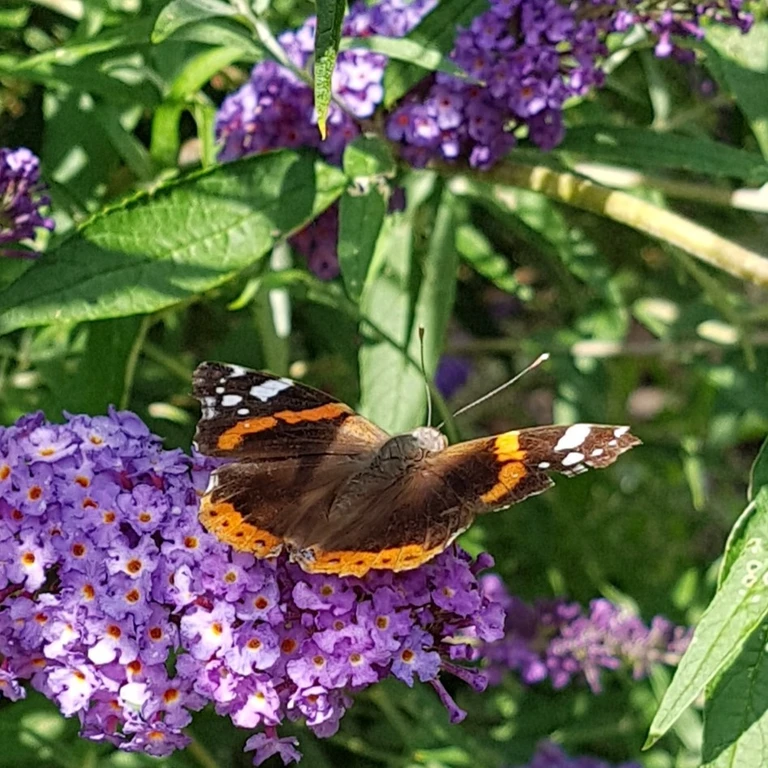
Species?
Vanessa atalanta
